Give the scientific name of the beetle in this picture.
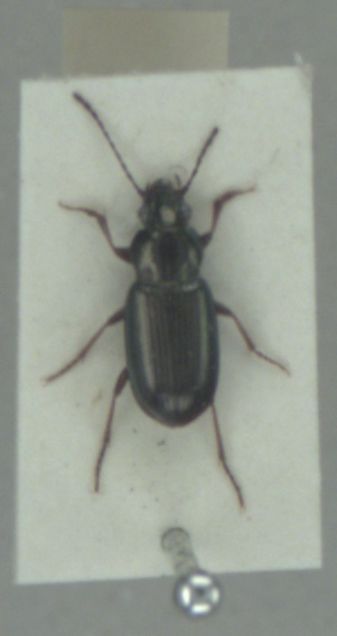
Pogonus chalceus
